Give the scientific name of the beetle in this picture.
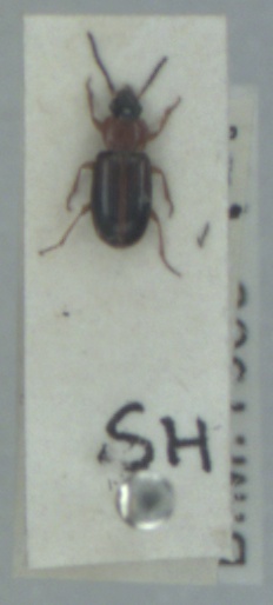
Acupalpus flavicollis
